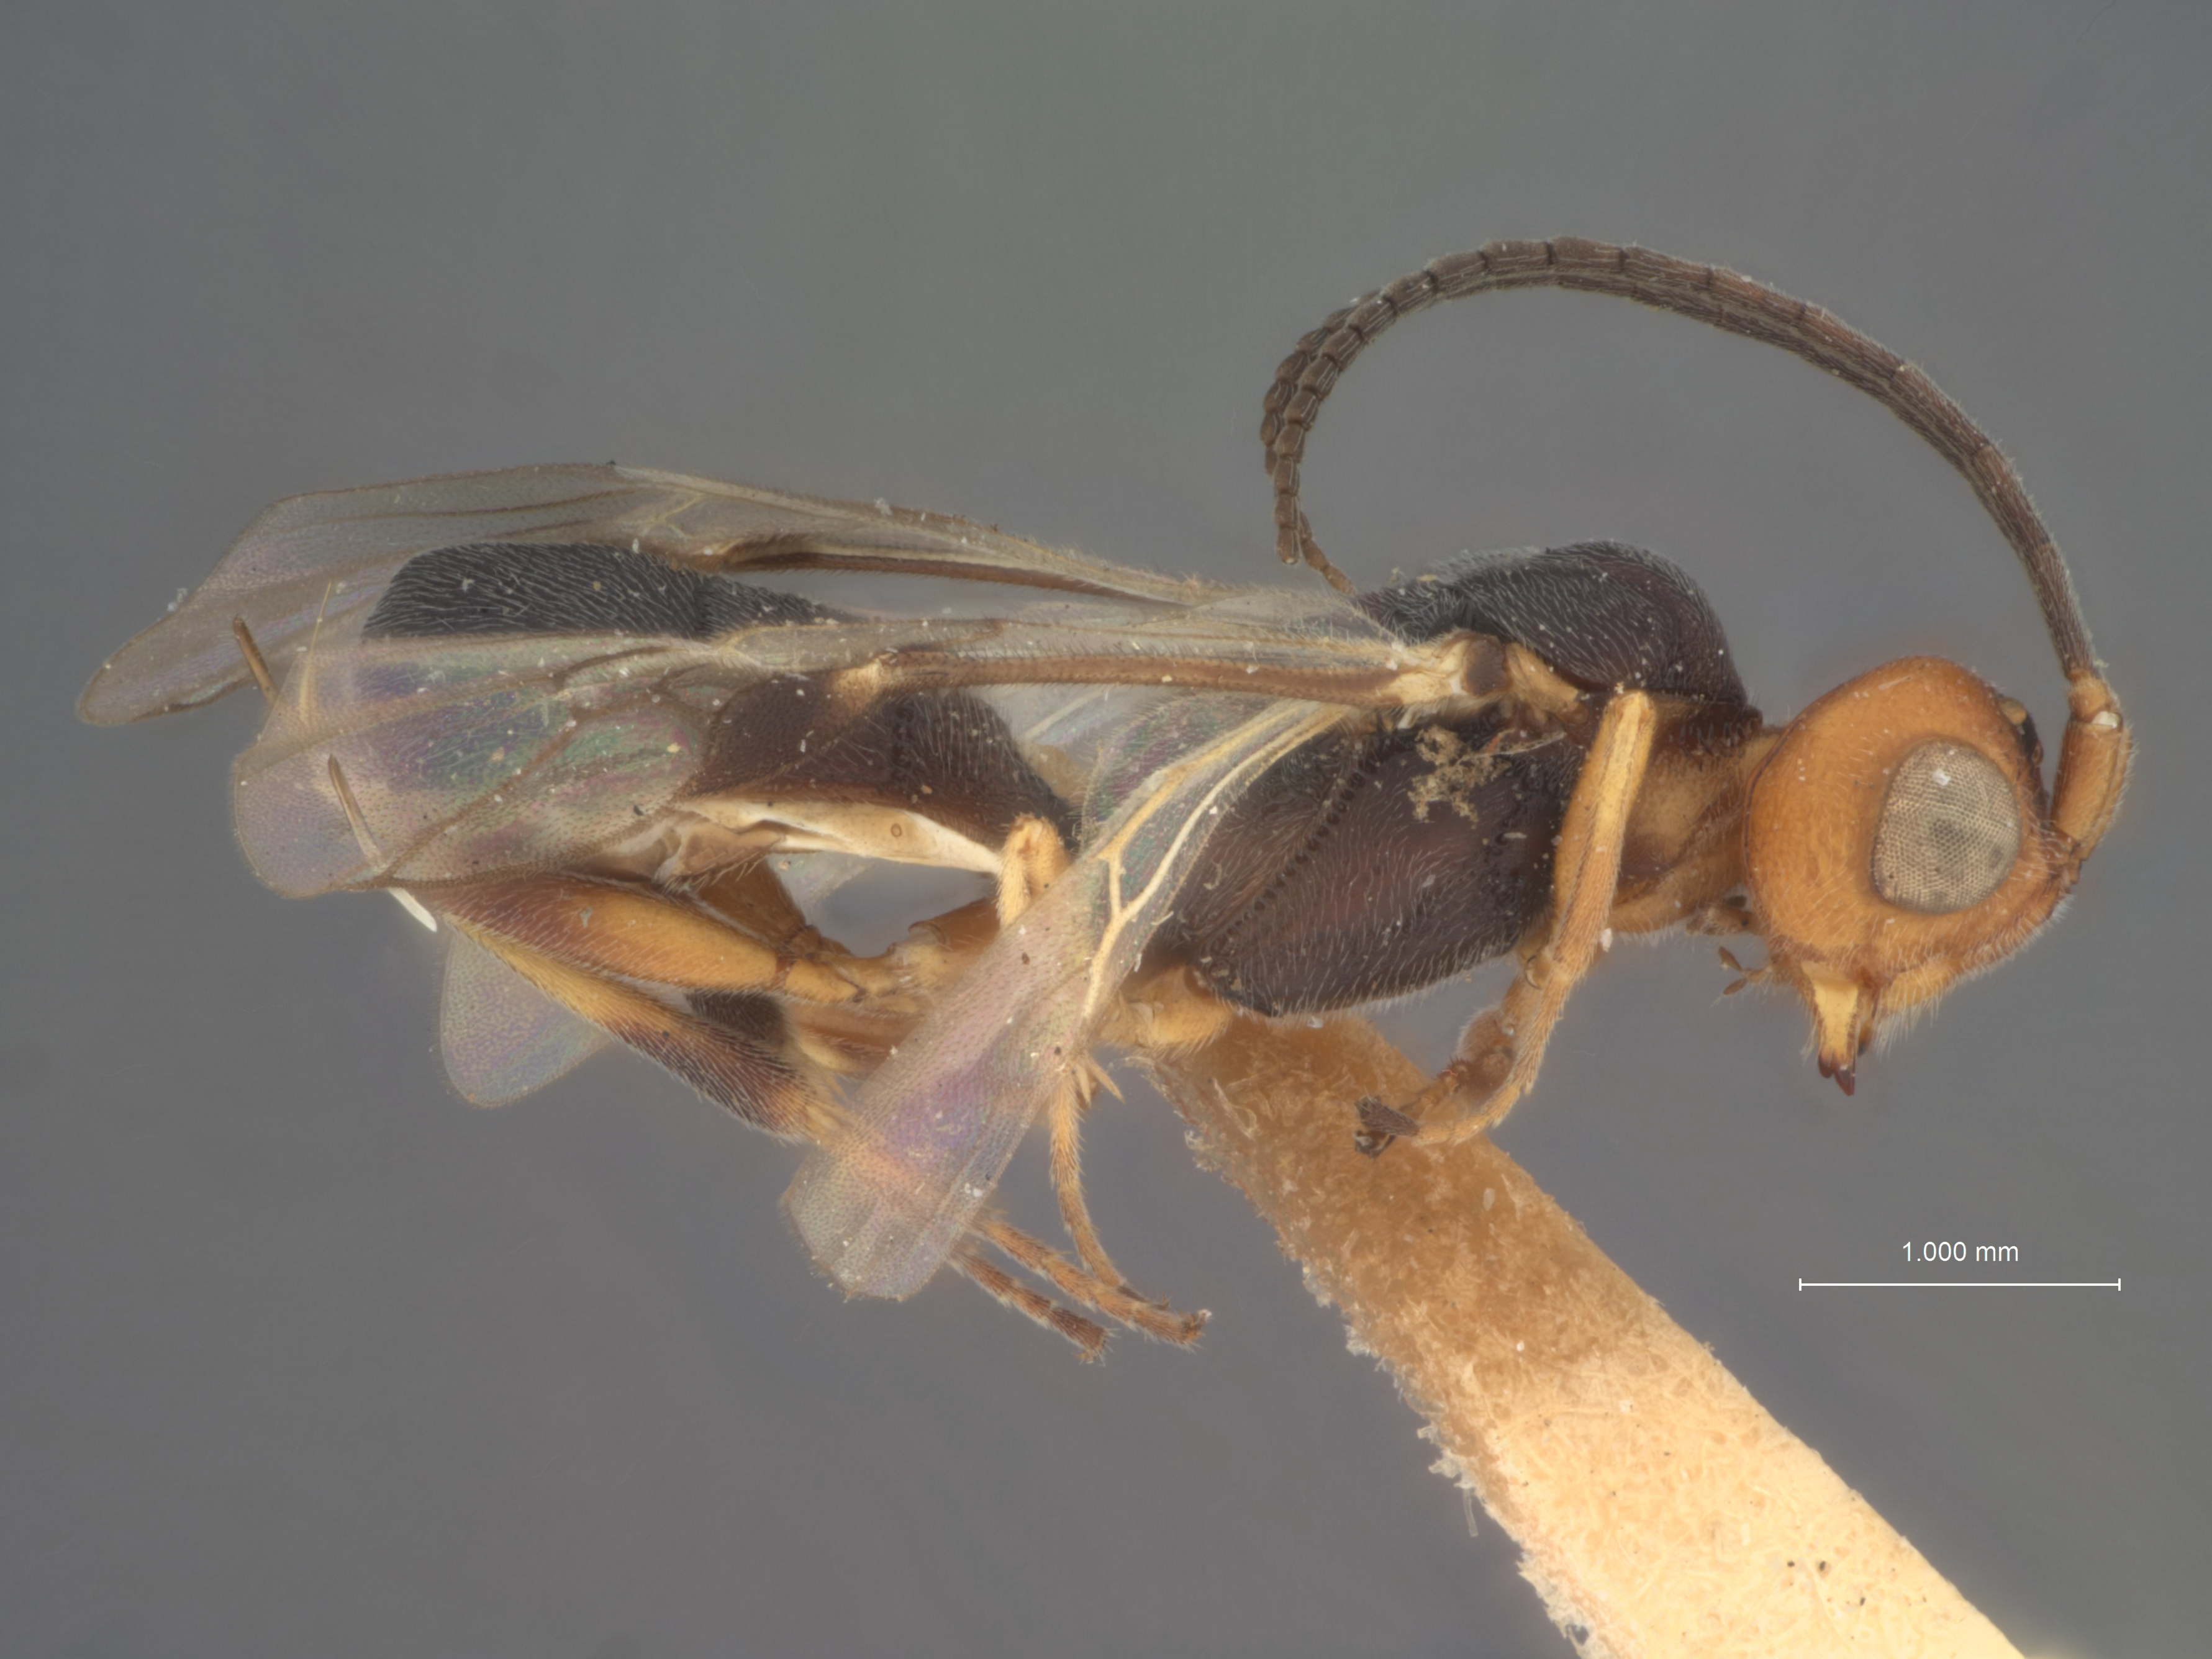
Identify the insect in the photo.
Phanerotoma erythrocephala
